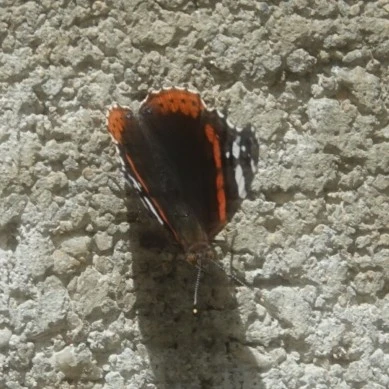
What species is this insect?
Vanessa atalanta
